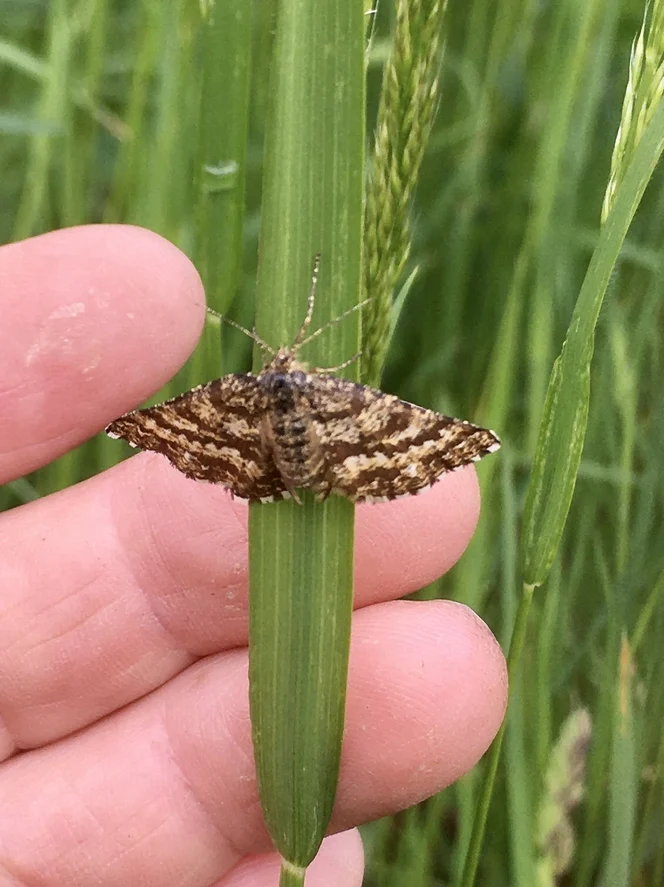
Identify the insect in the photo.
Ematurga atomaria
